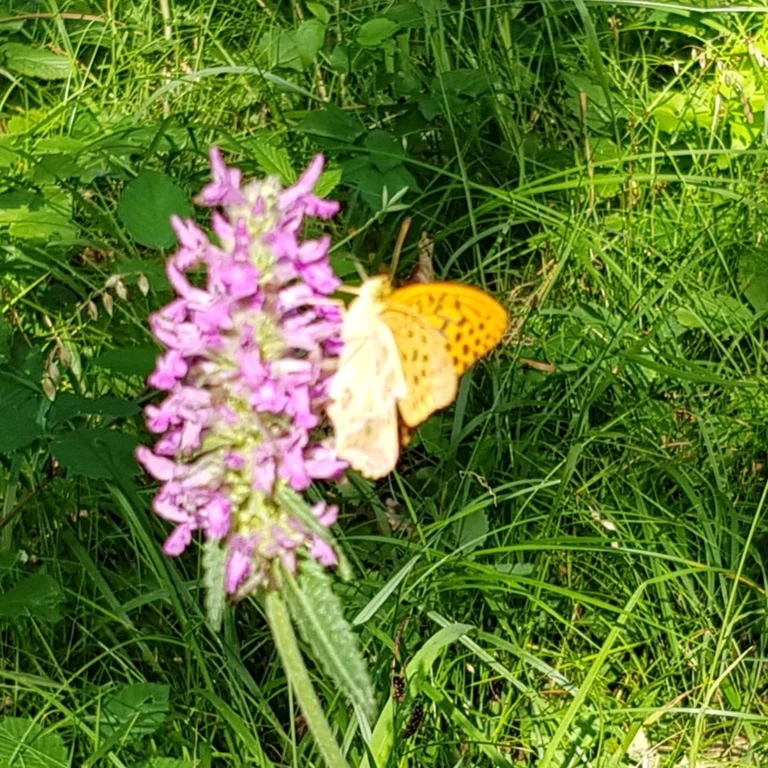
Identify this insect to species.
Argynnis paphia
